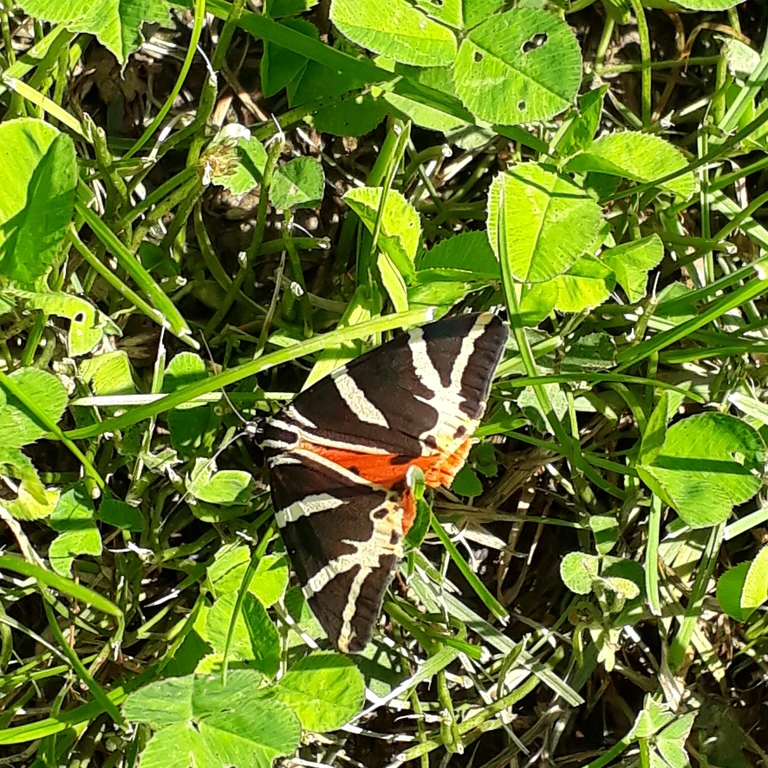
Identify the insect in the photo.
Euplagia quadripunctaria
